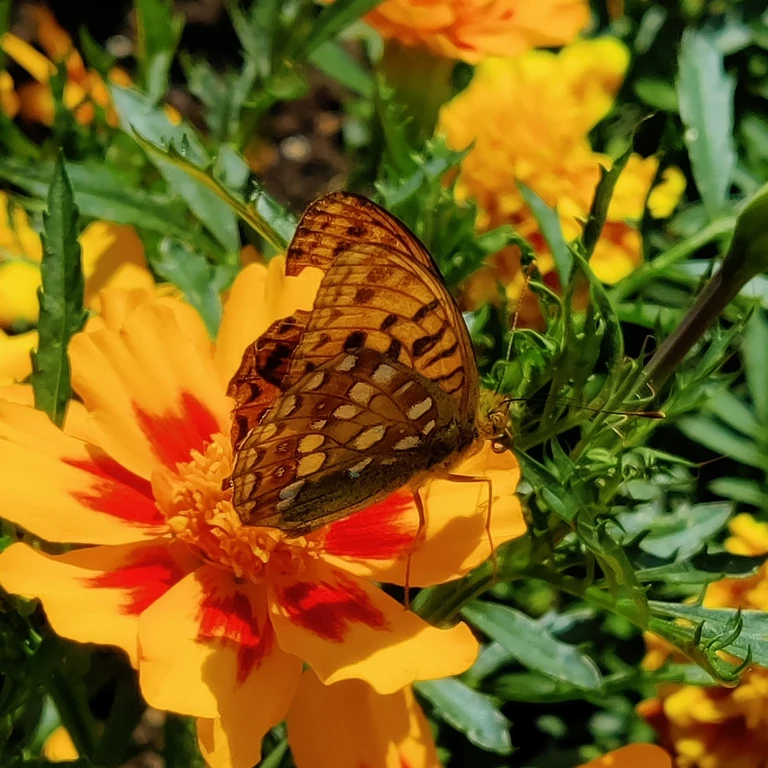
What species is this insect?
Fabriciana adippe
